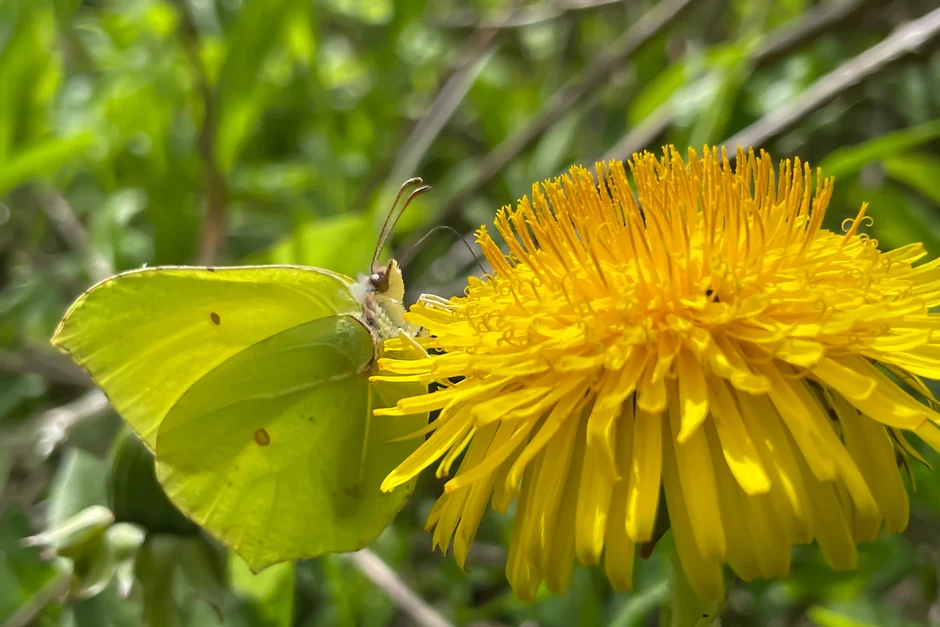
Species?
Gonepteryx rhamni
